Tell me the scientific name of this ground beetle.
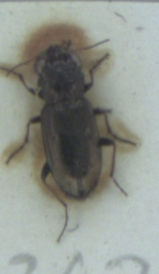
Notiophilus biguttatus
